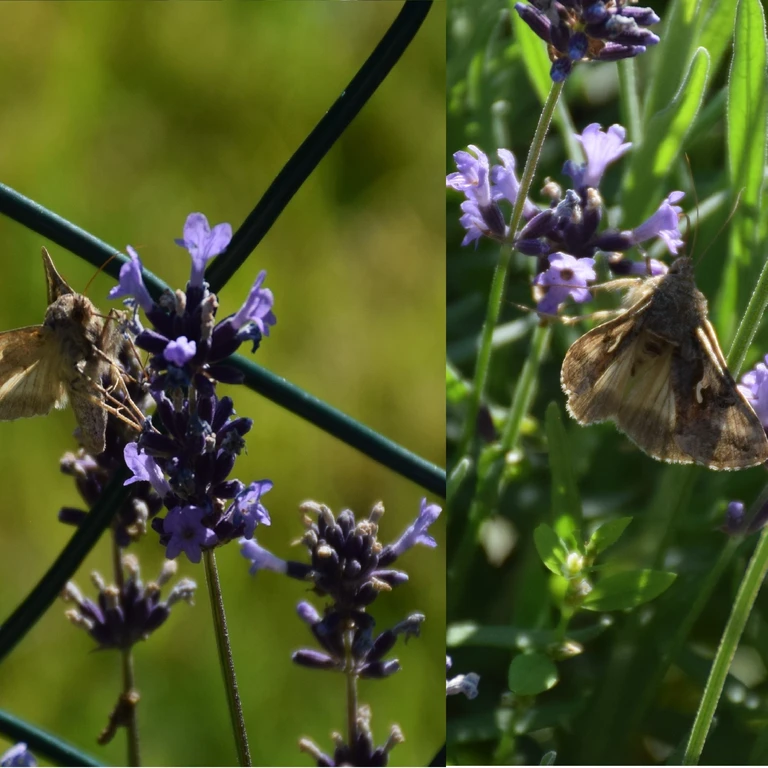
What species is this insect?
Autographa gamma
